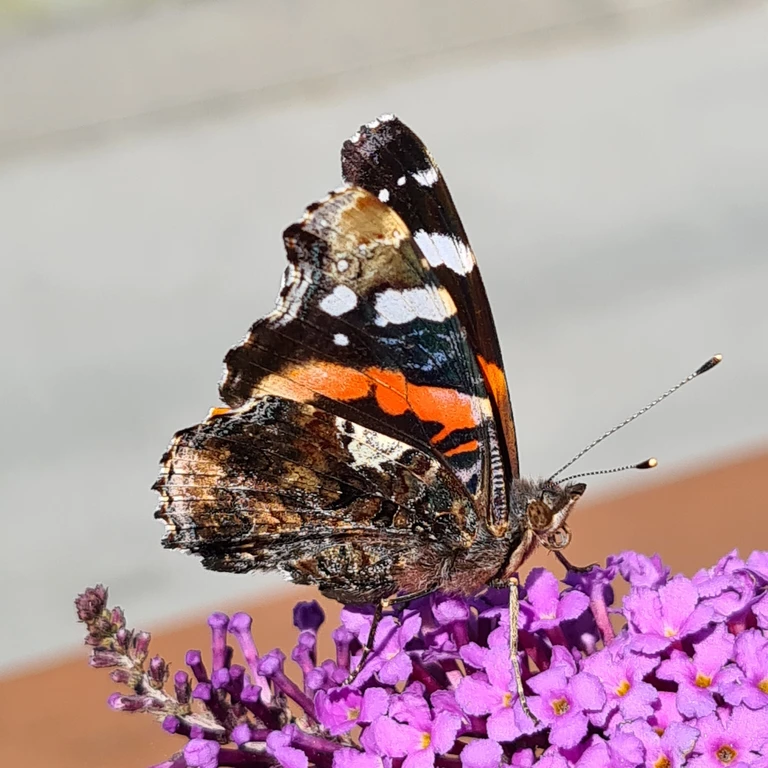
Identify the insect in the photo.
Vanessa atalanta
